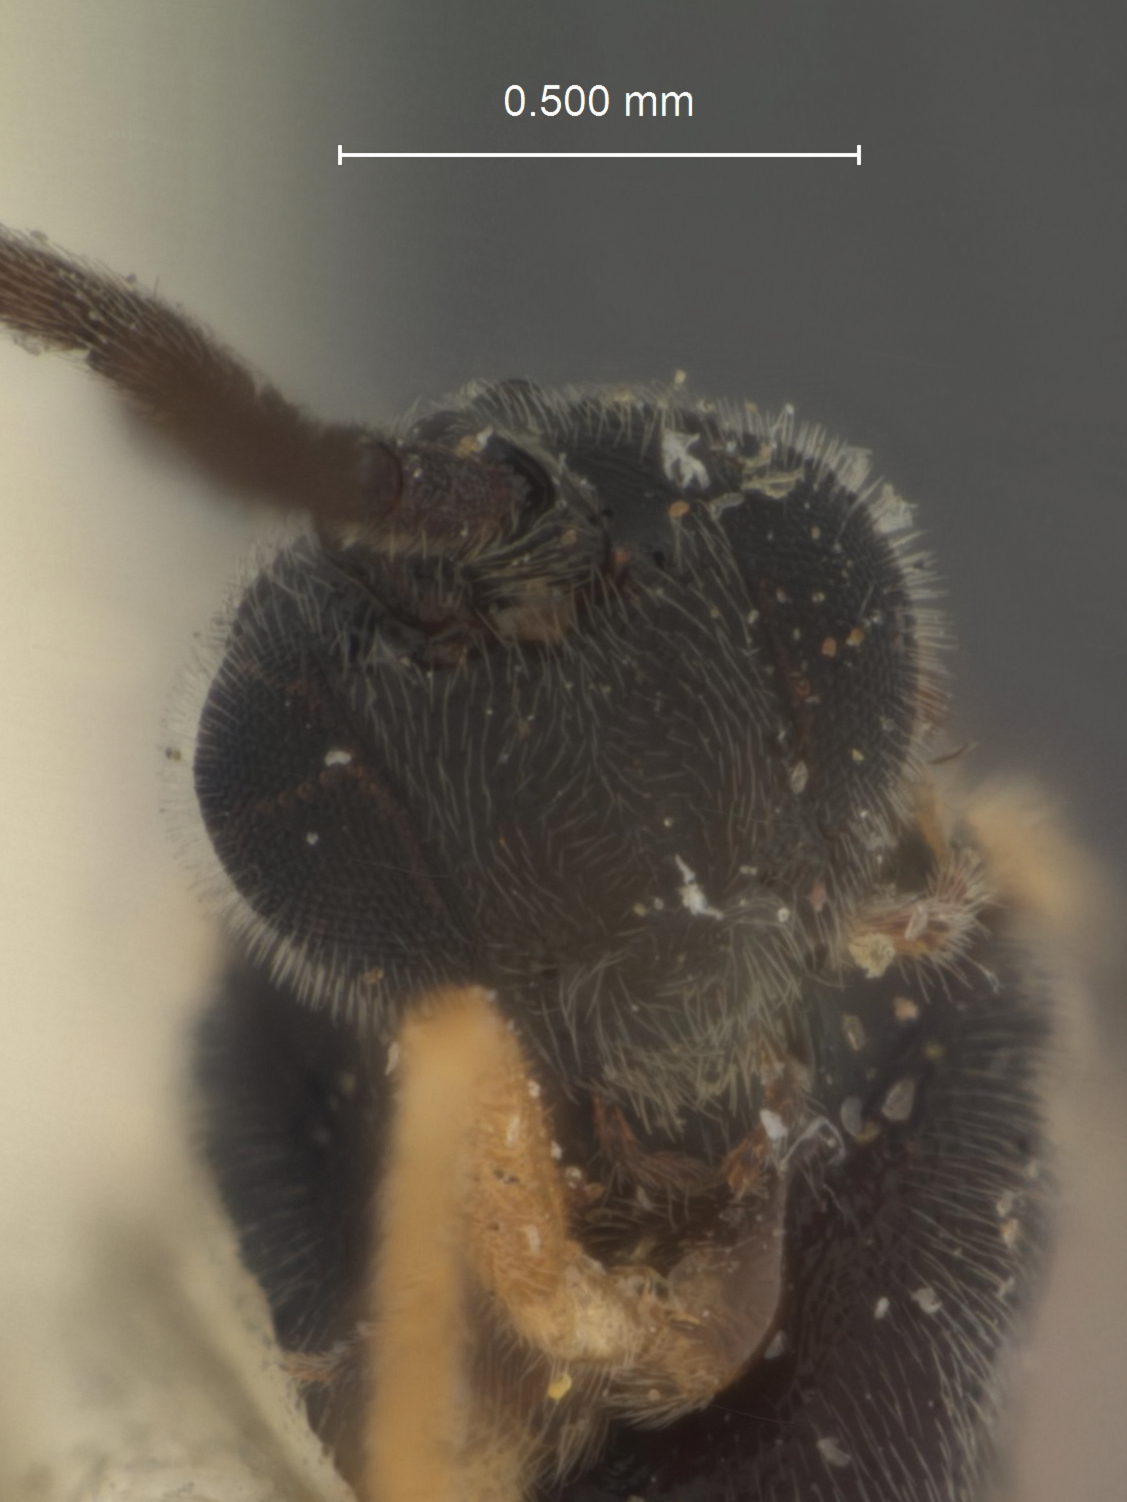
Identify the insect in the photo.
Apanteles conanchetorum
